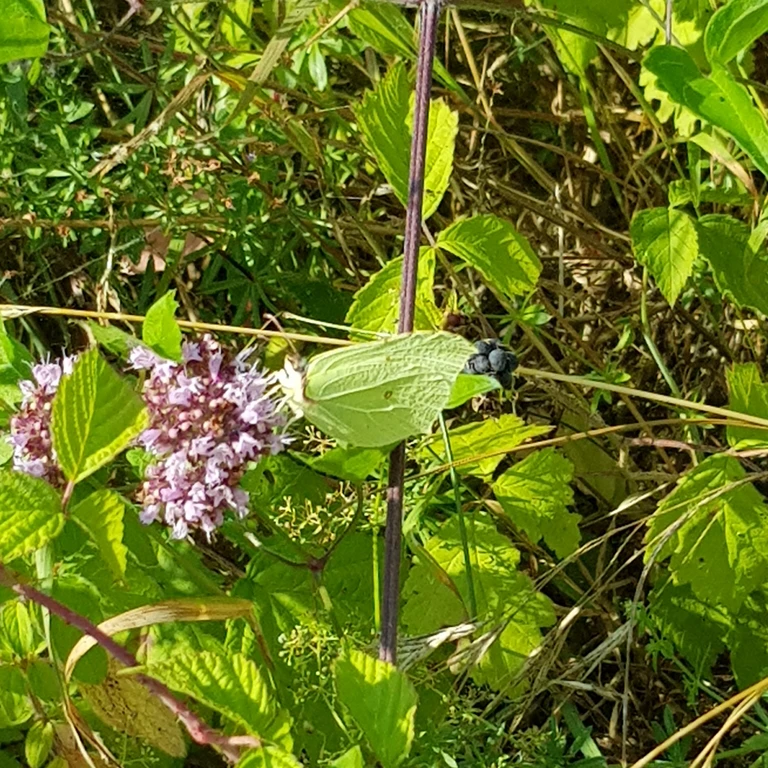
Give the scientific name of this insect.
Gonepteryx rhamni
